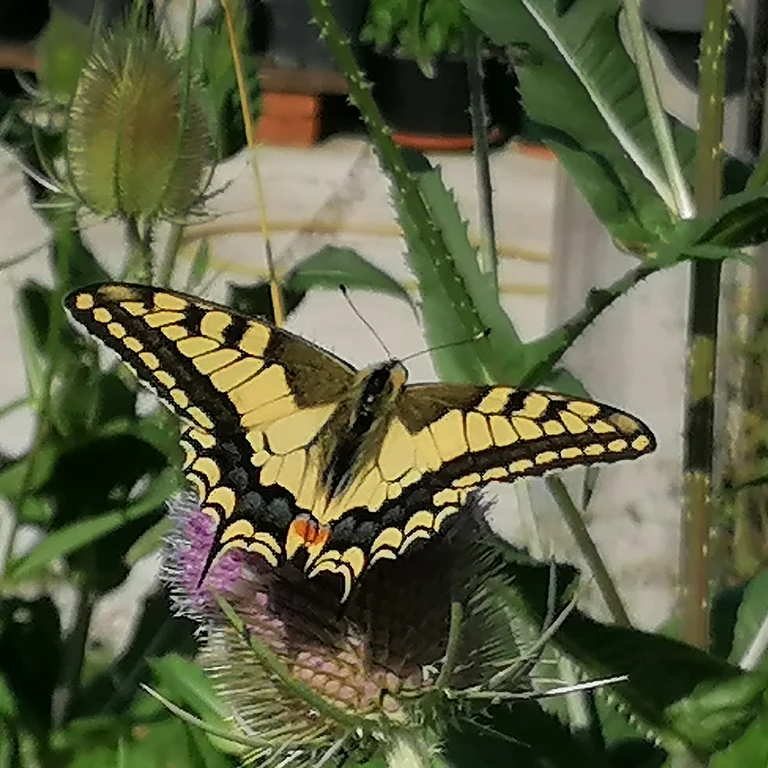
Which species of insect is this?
Papilio machaon
